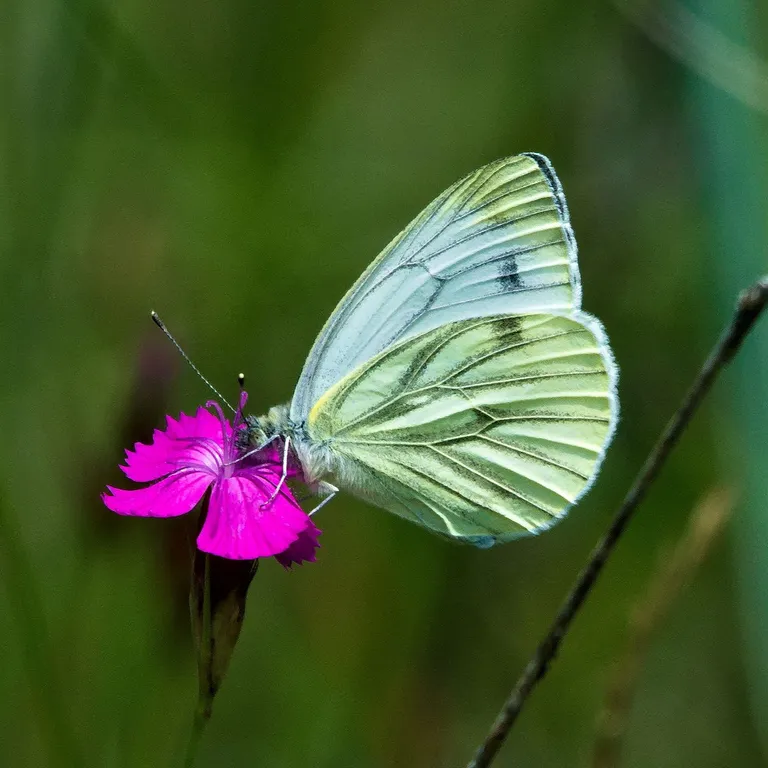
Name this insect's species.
Pieris napi
